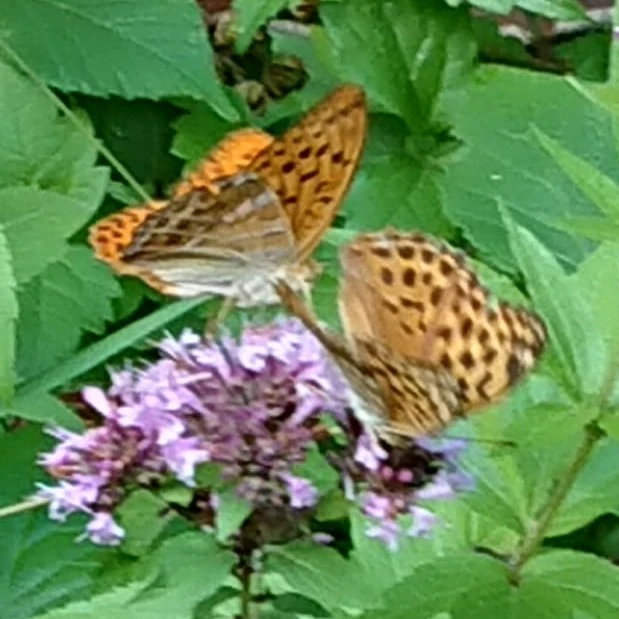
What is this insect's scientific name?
Argynnis paphia
